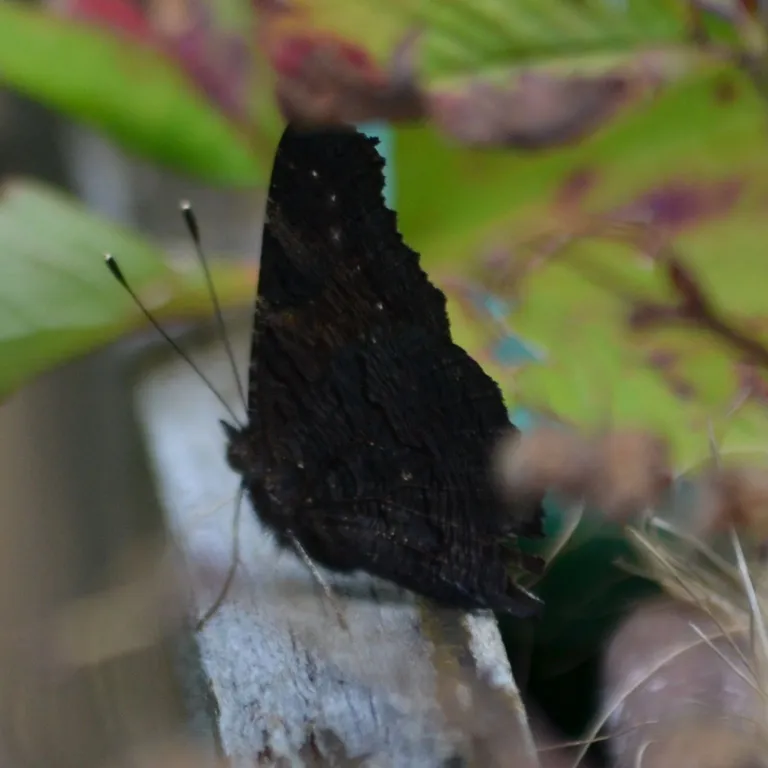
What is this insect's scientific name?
Aglais io
